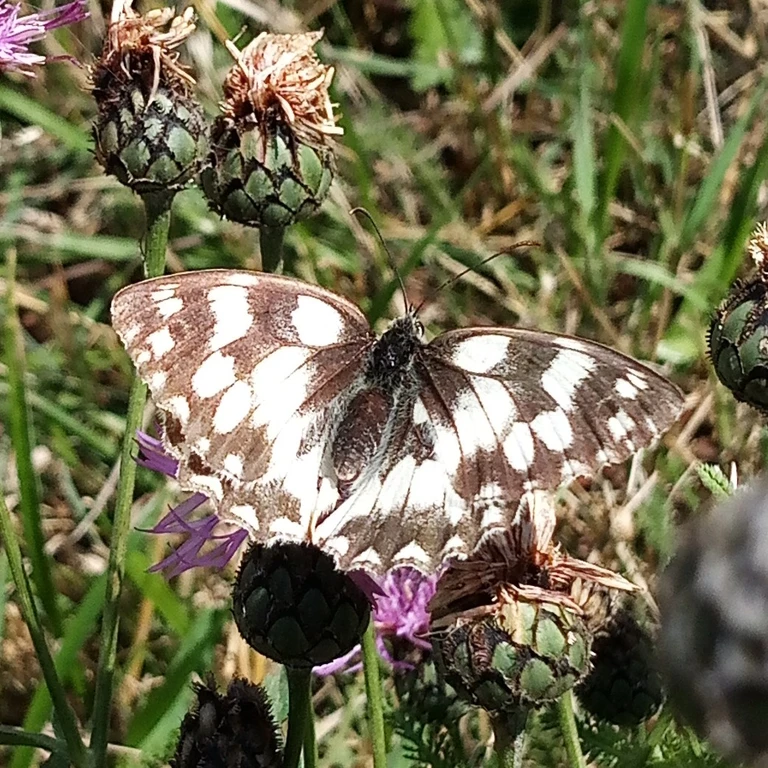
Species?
Melanargia galathea
